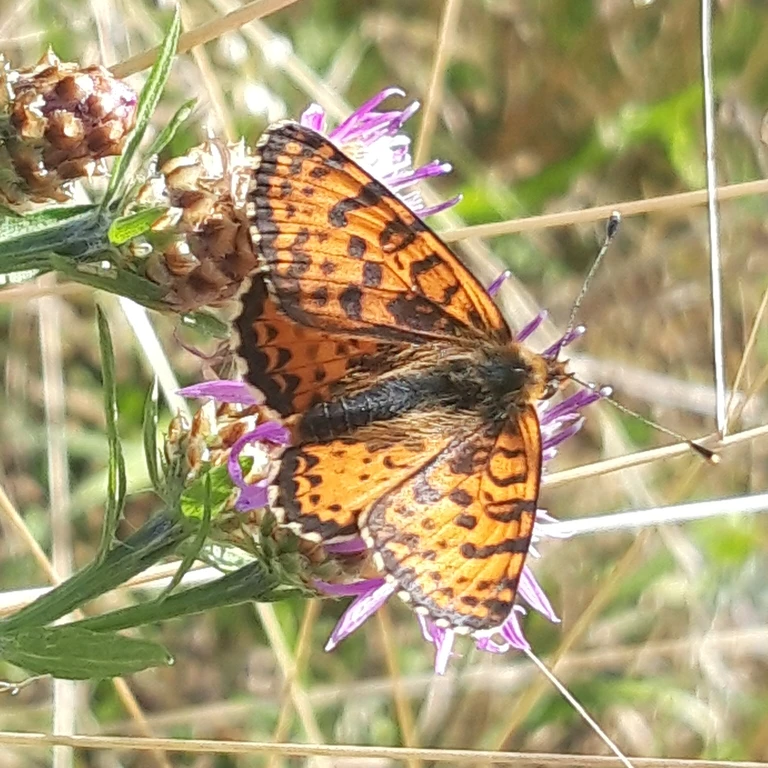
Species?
Melitaea didyma
